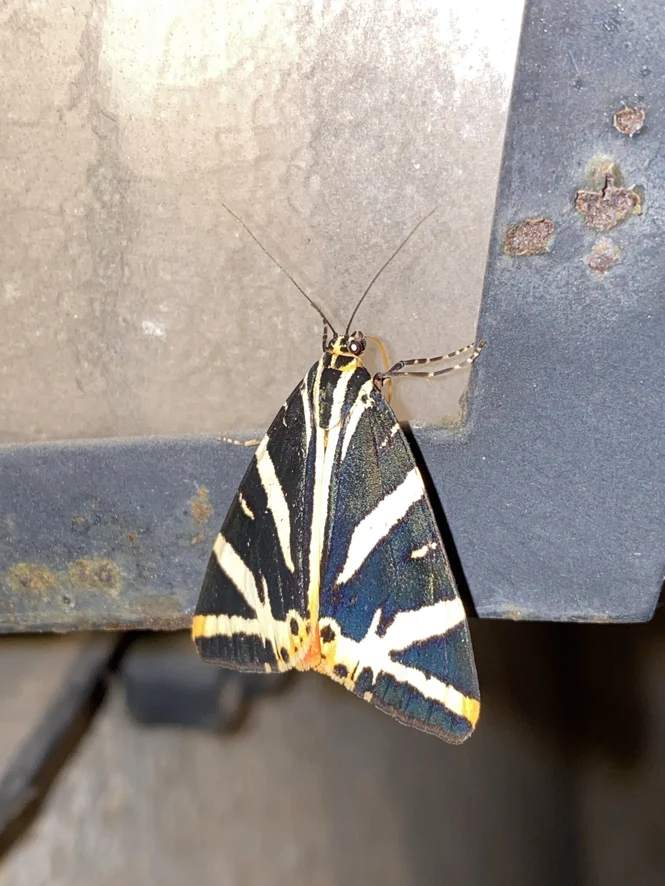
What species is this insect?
Euplagia quadripunctaria
